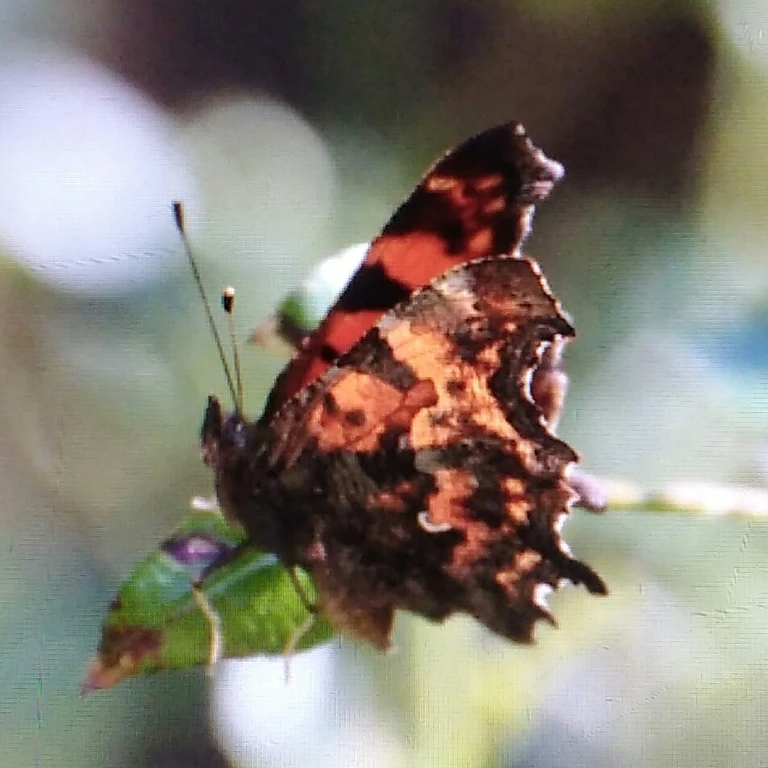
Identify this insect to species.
Polygonia c-album
